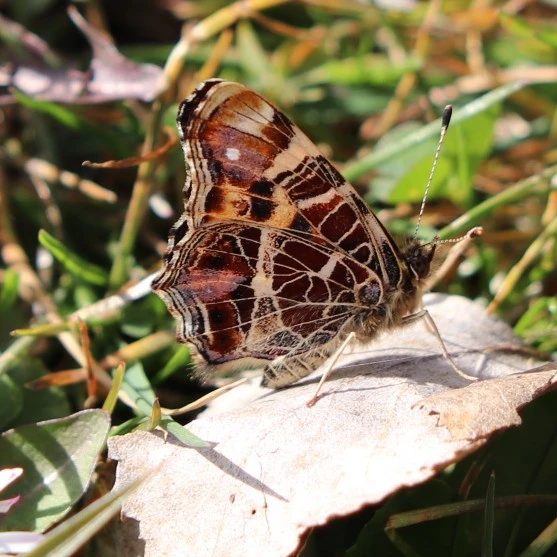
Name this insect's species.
Araschnia levana
